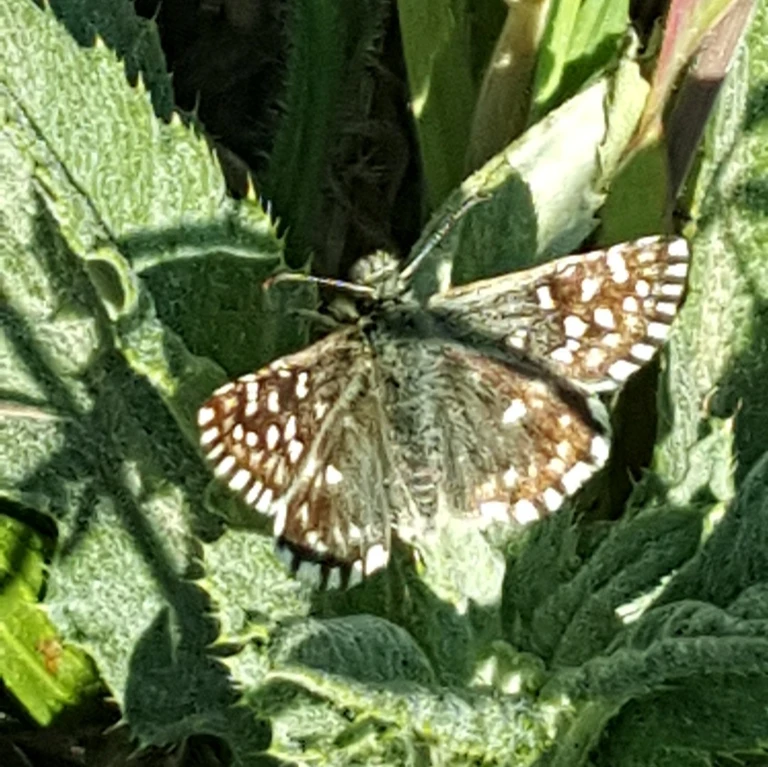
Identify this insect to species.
Pyrgus malvae
